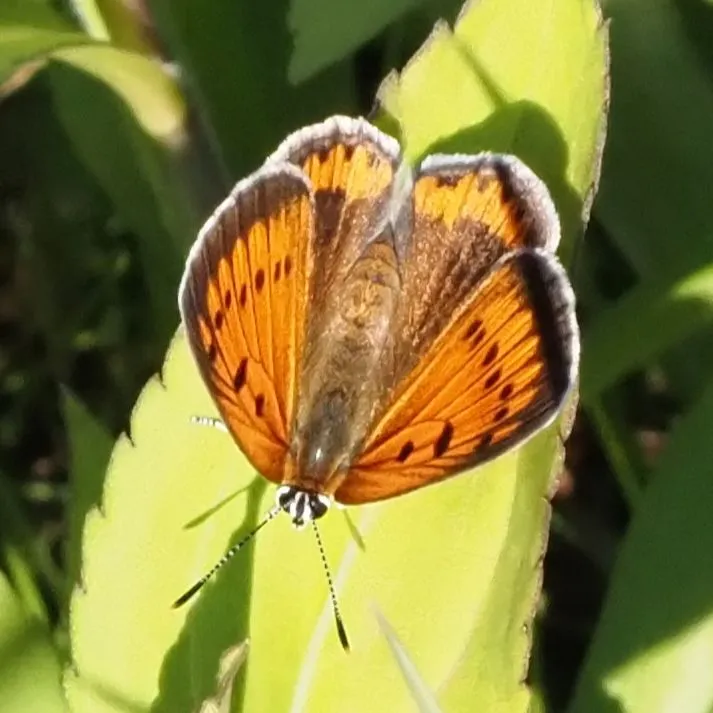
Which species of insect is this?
Lycaena dispar
